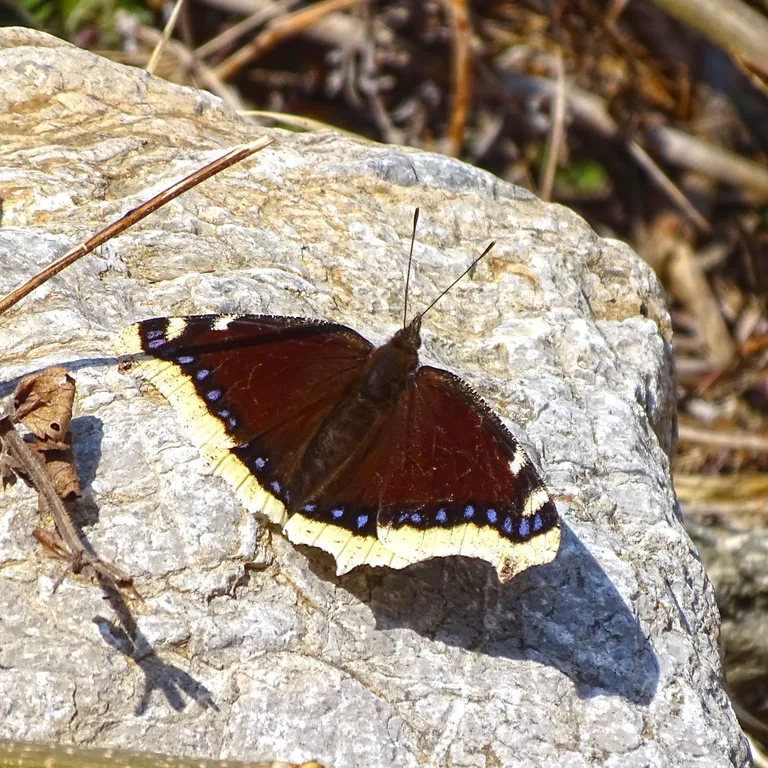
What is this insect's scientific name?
Nymphalis antiopa
